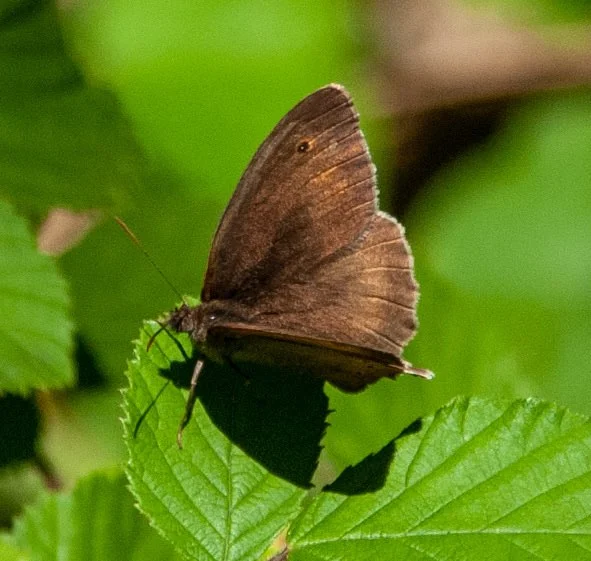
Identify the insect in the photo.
Maniola jurtina
